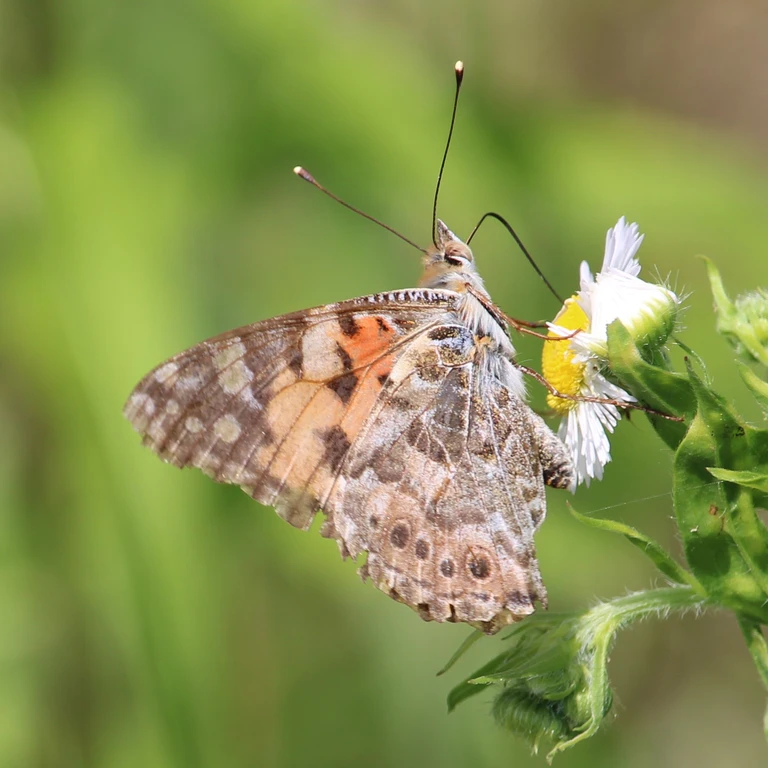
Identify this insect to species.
Vanessa cardui
